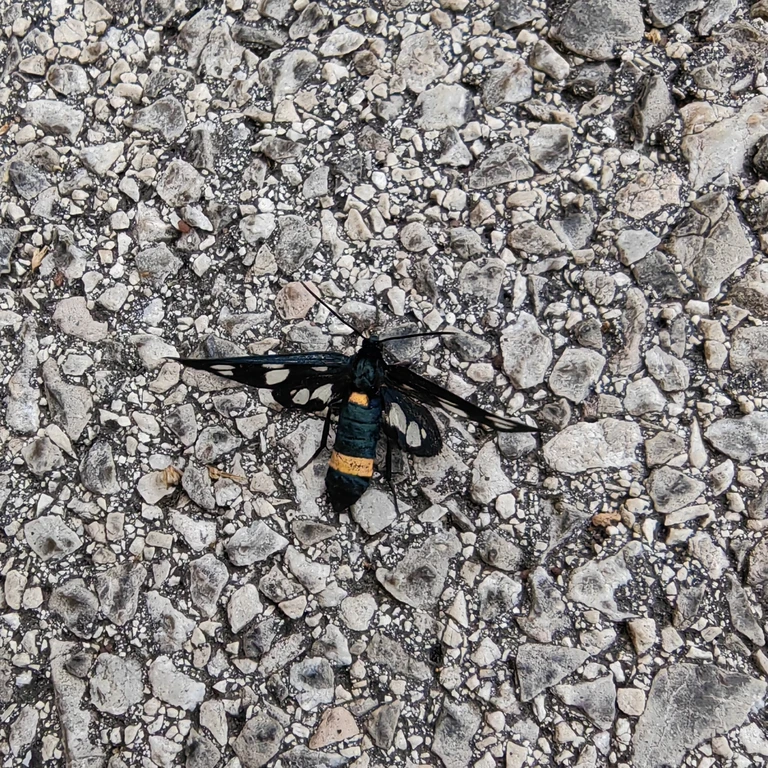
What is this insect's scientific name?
Amata phegea
